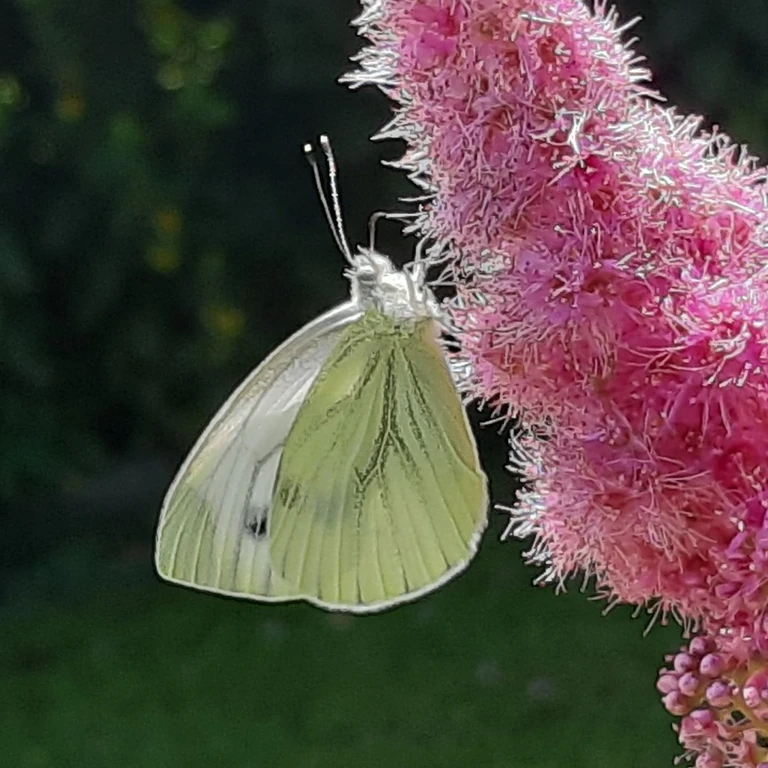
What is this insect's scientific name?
Pieris napi
